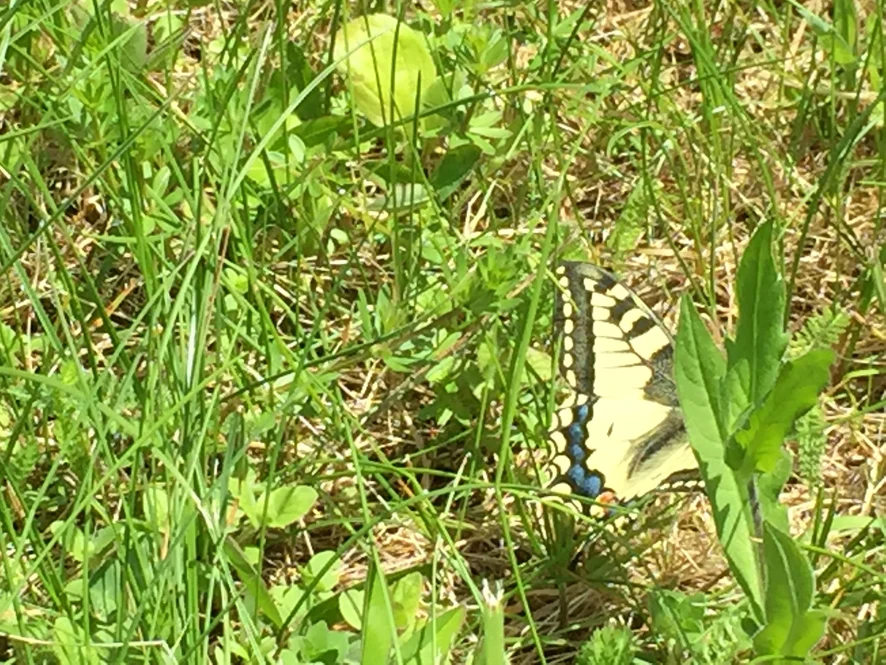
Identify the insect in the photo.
Papilio machaon
